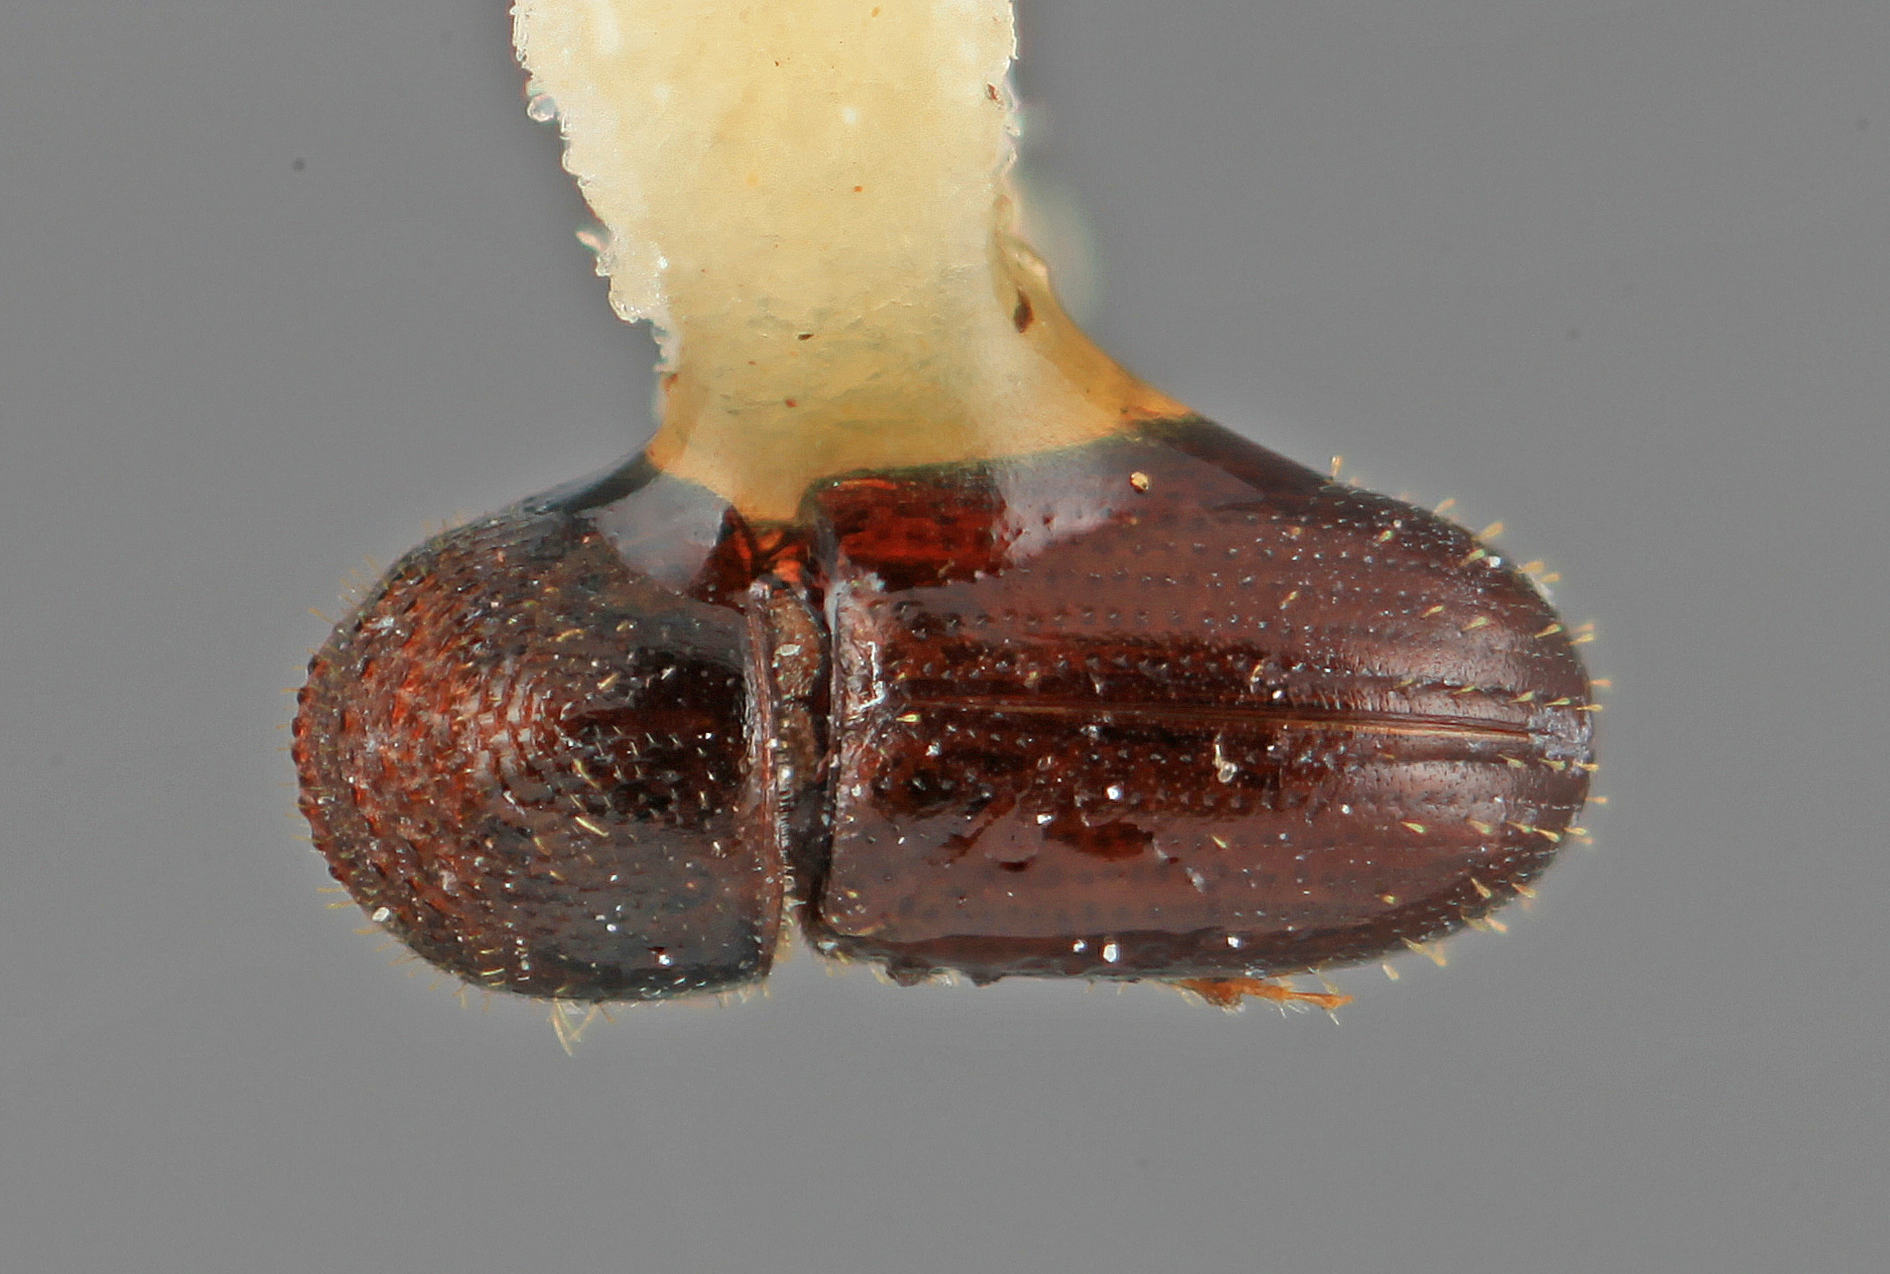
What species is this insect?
Araptus playonensis
